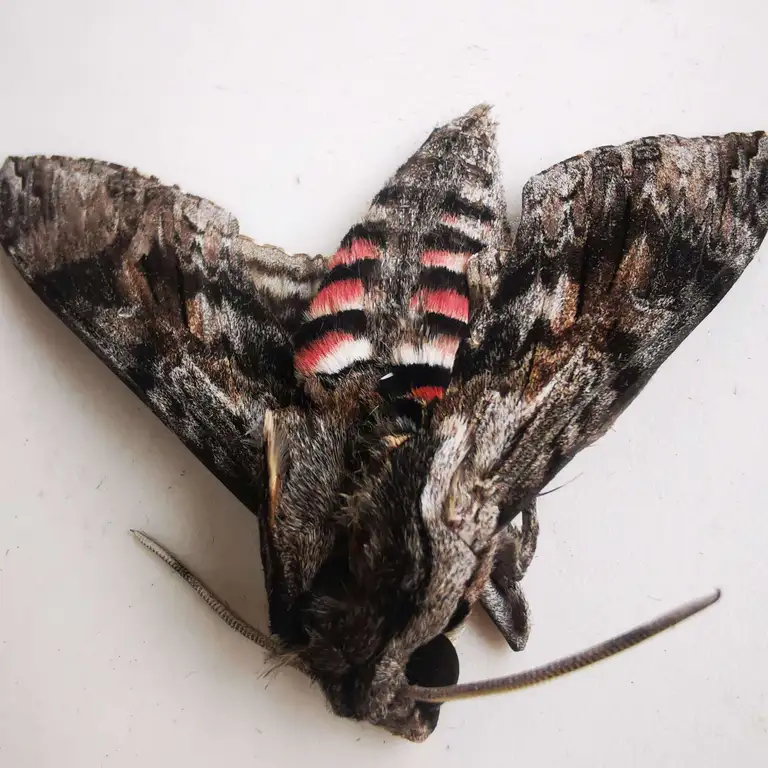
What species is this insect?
Agrius convolvuli
